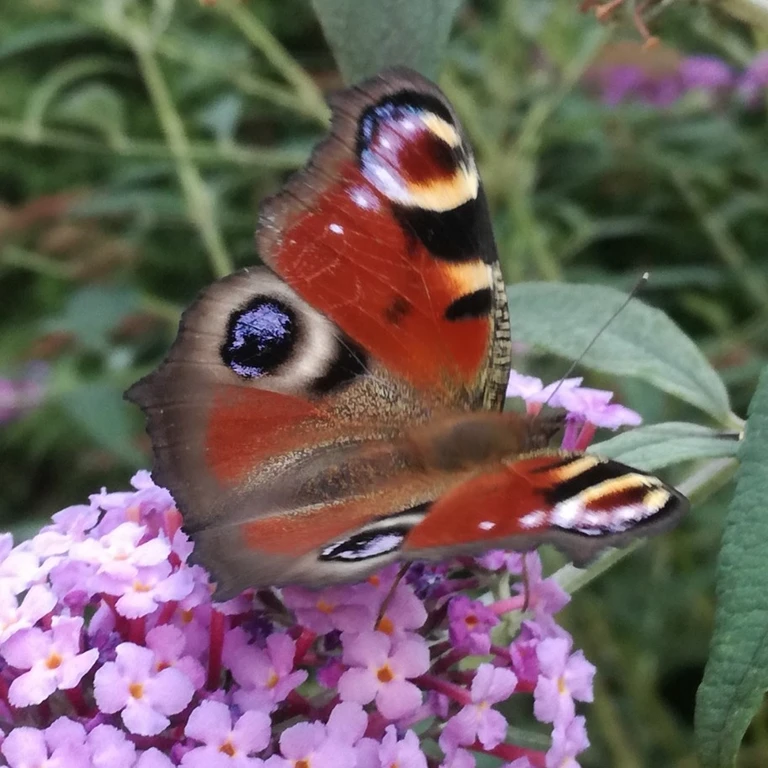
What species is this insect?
Aglais io
